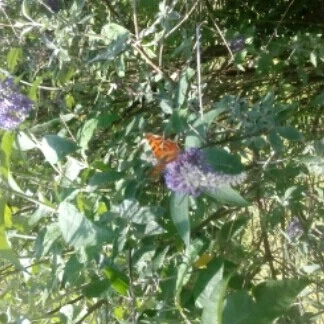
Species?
Polygonia c-album
